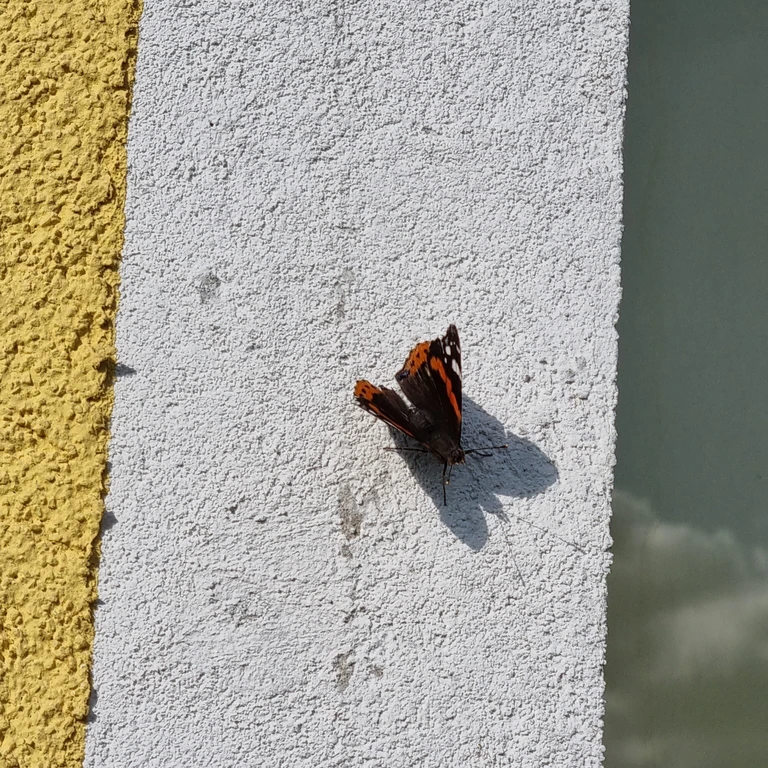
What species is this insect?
Vanessa atalanta
